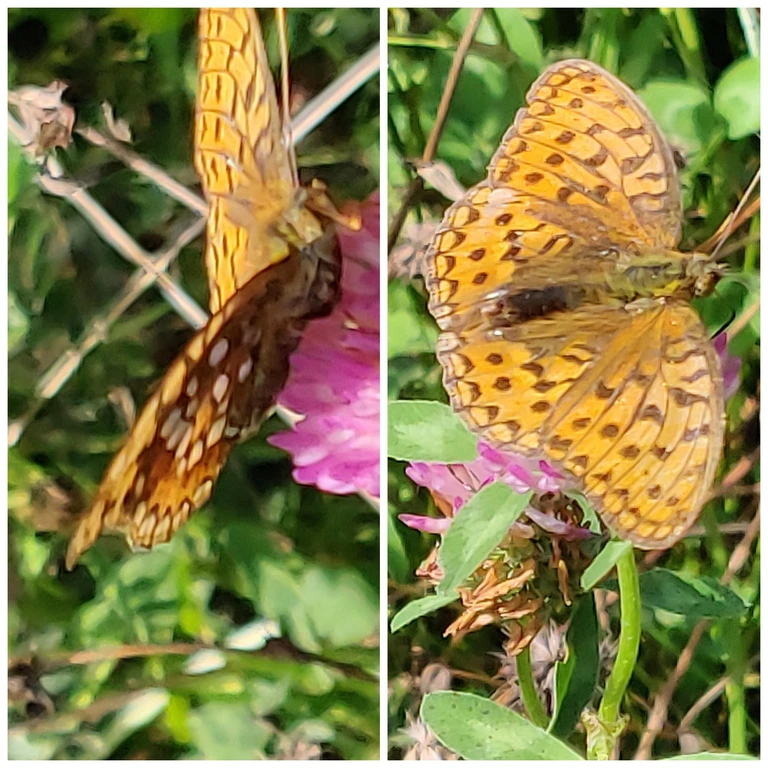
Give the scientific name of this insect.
Fabriciana adippe
